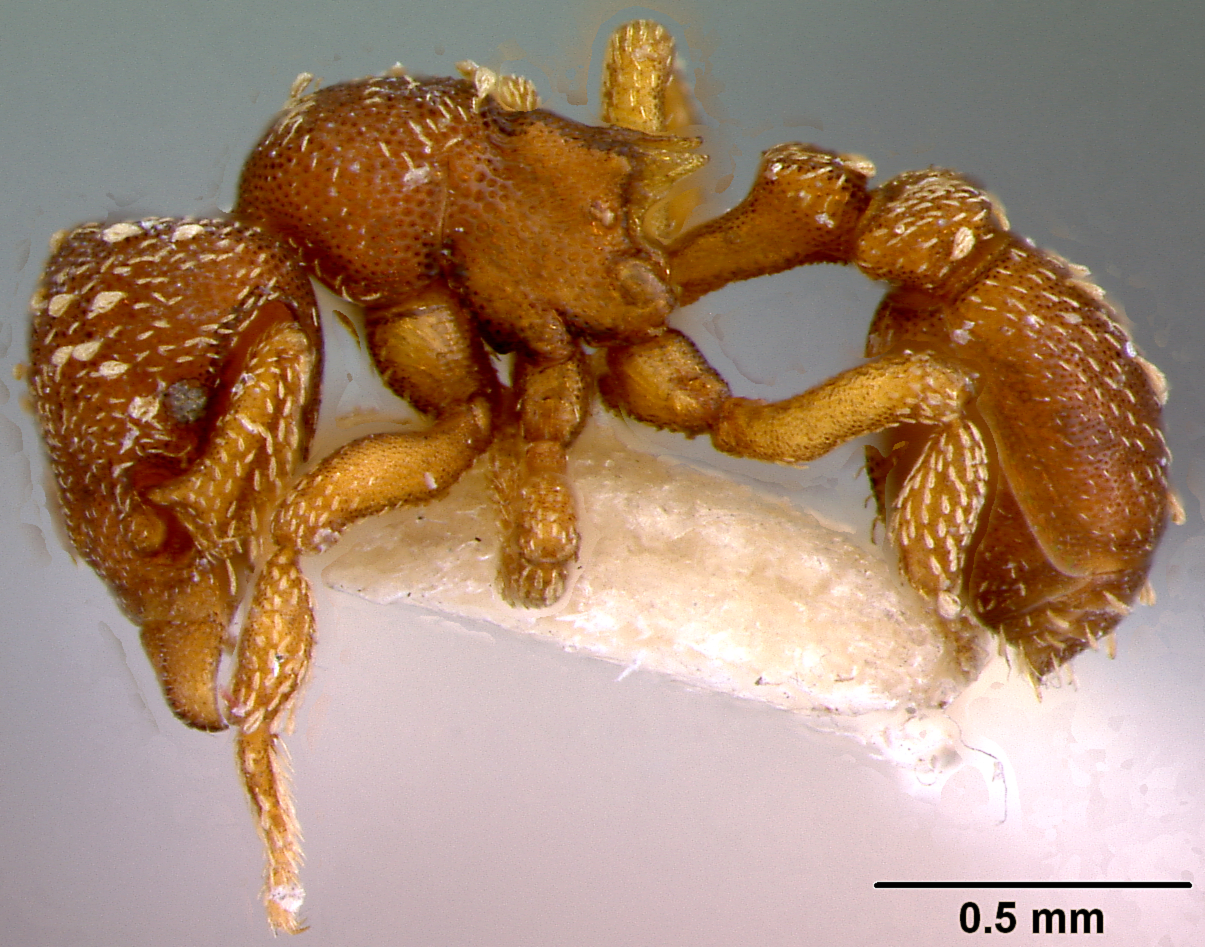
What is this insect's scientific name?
Rhopalothrix amoena
